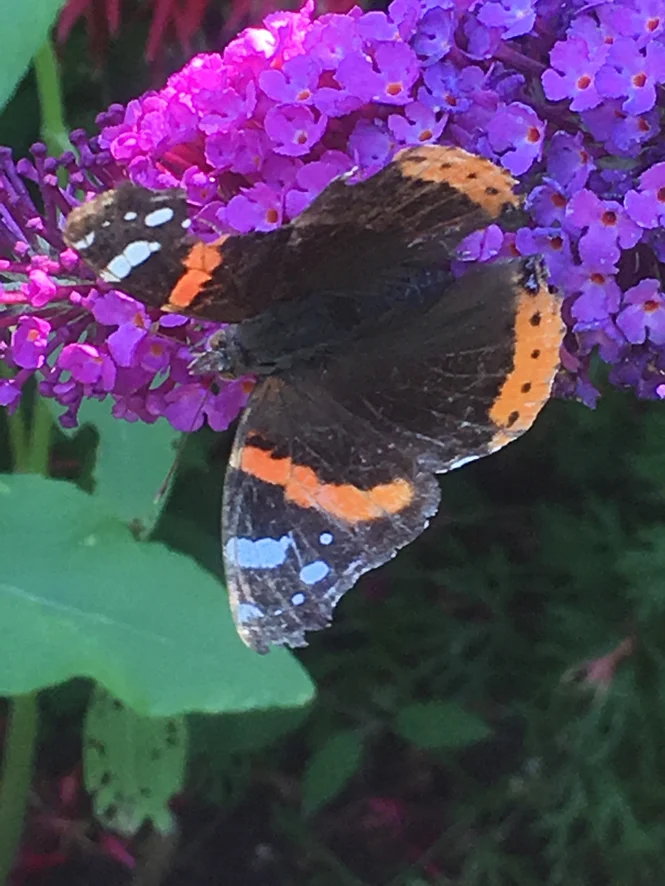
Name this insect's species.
Vanessa atalanta
